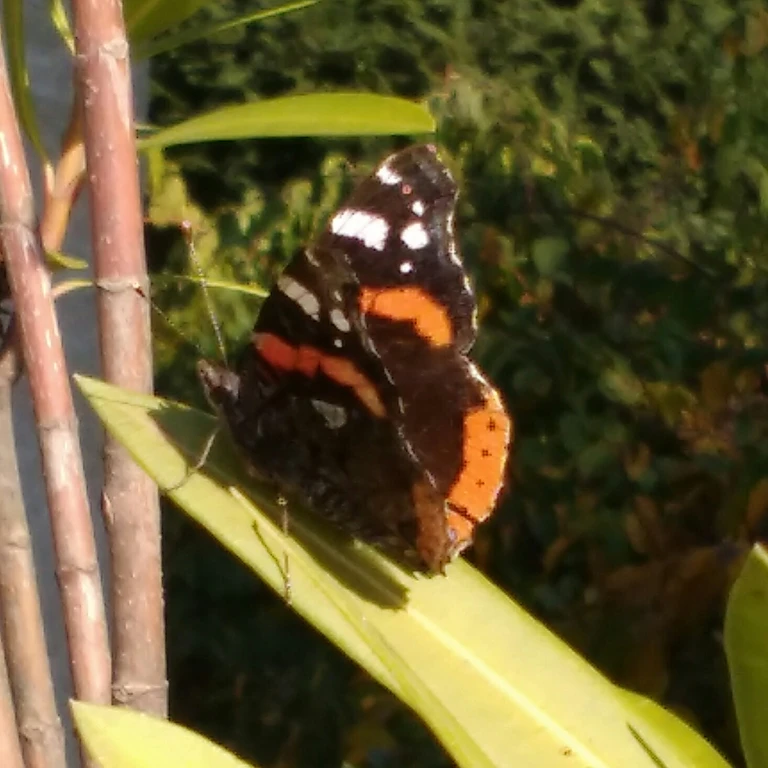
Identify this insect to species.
Vanessa atalanta
